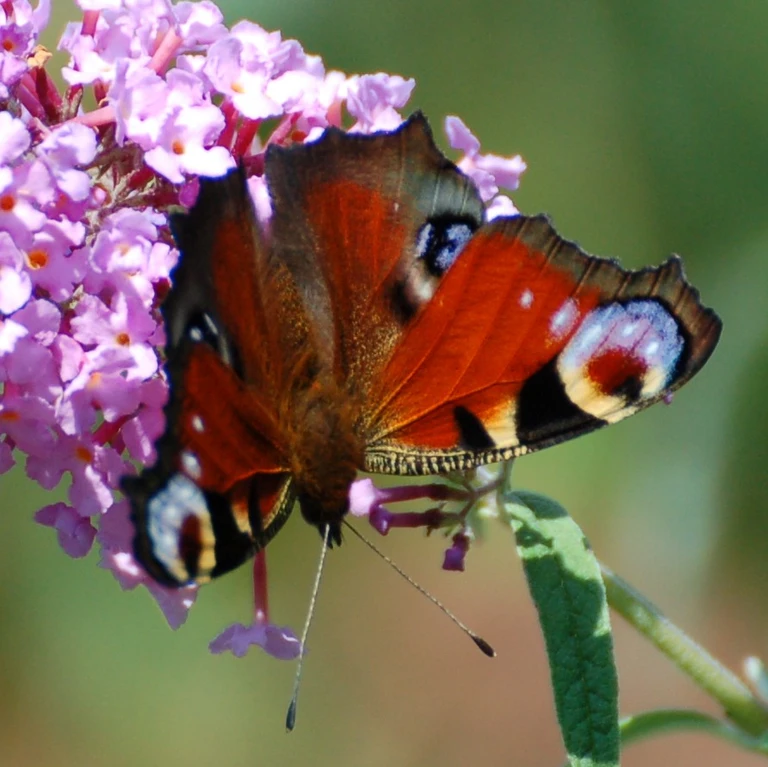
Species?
Aglais io
